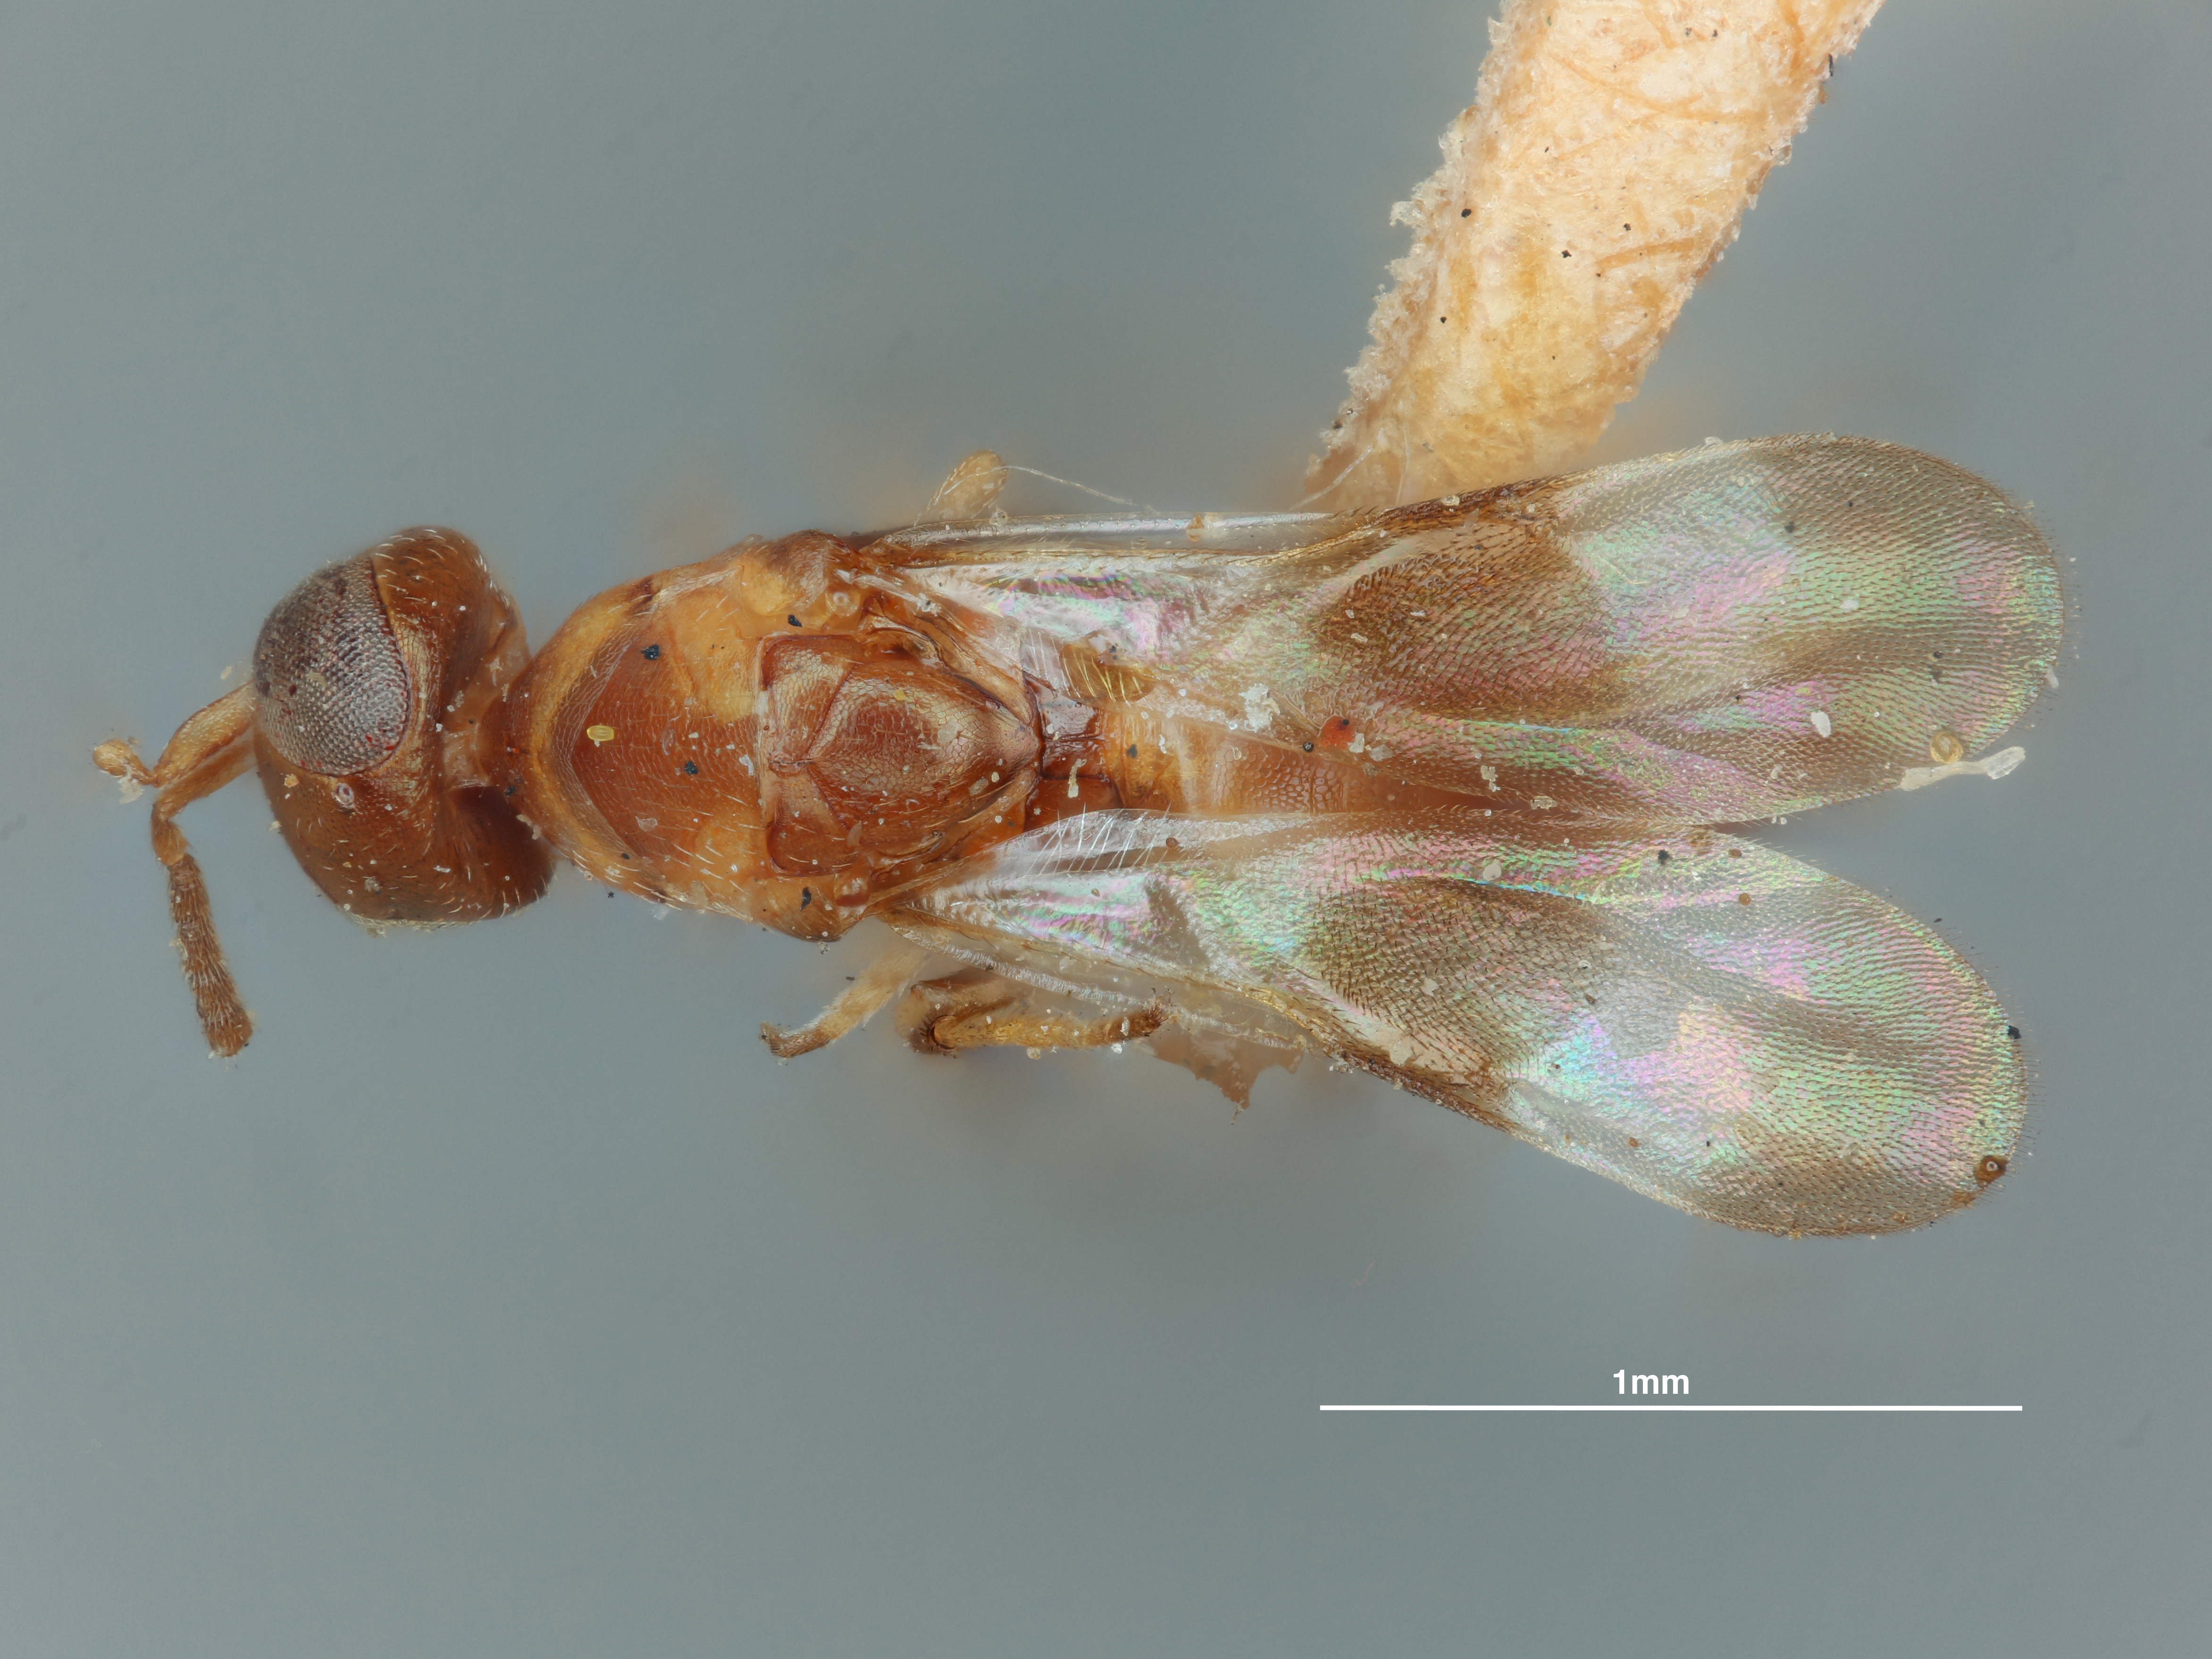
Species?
Homalotylus bifasciatus
